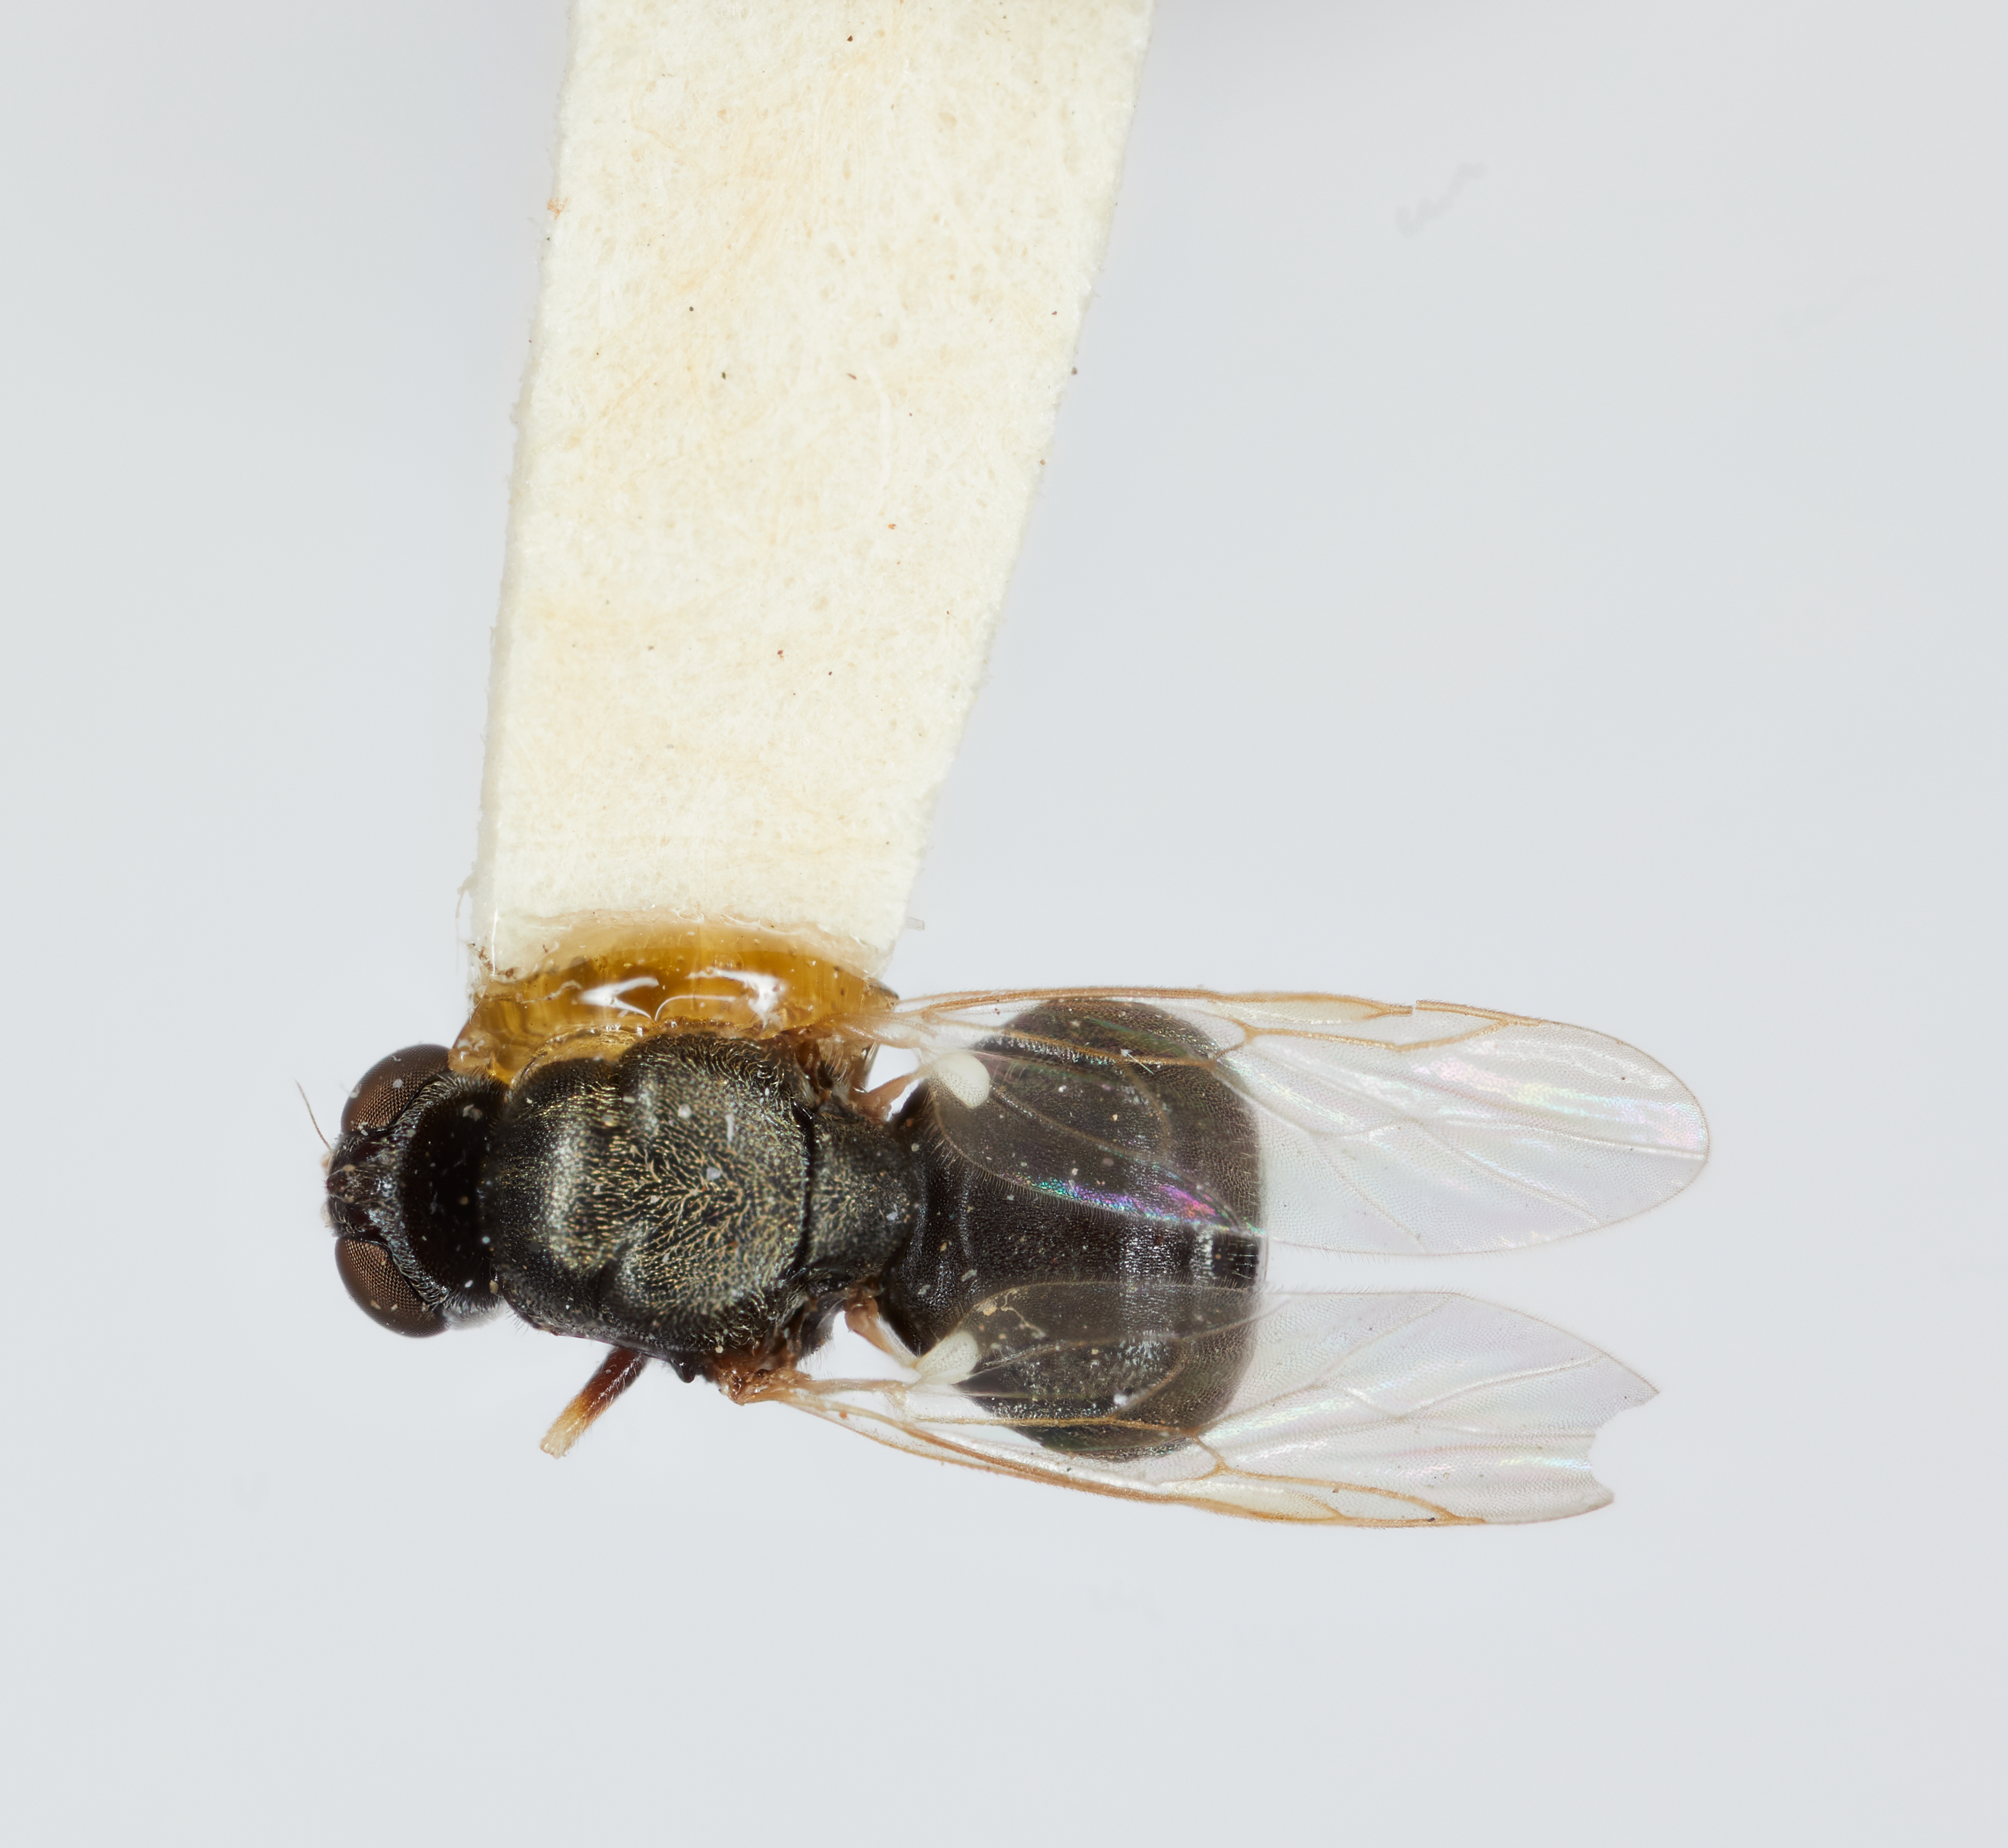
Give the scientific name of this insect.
Zabrachia barbata
